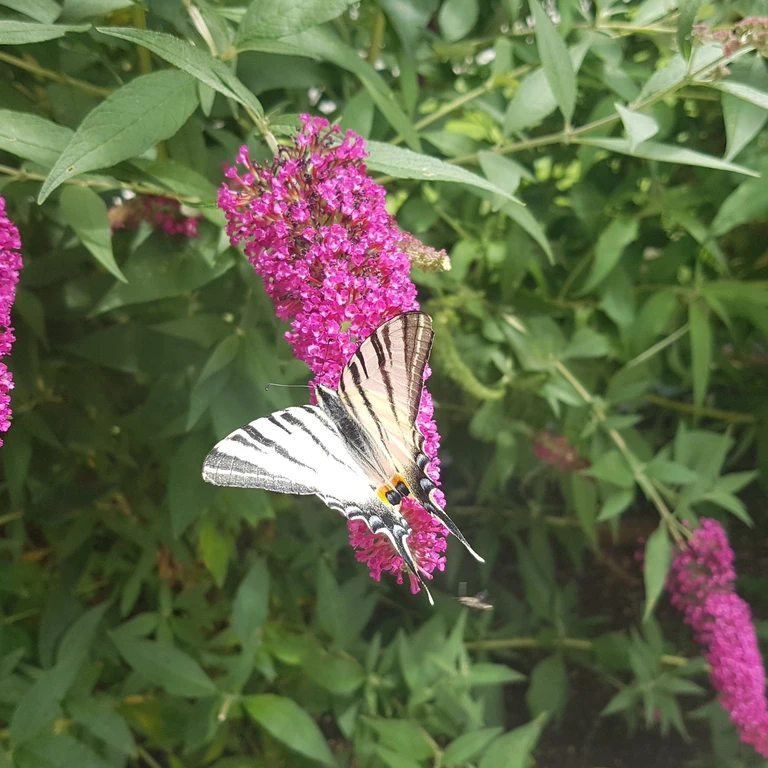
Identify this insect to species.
Iphiclides podalirius
